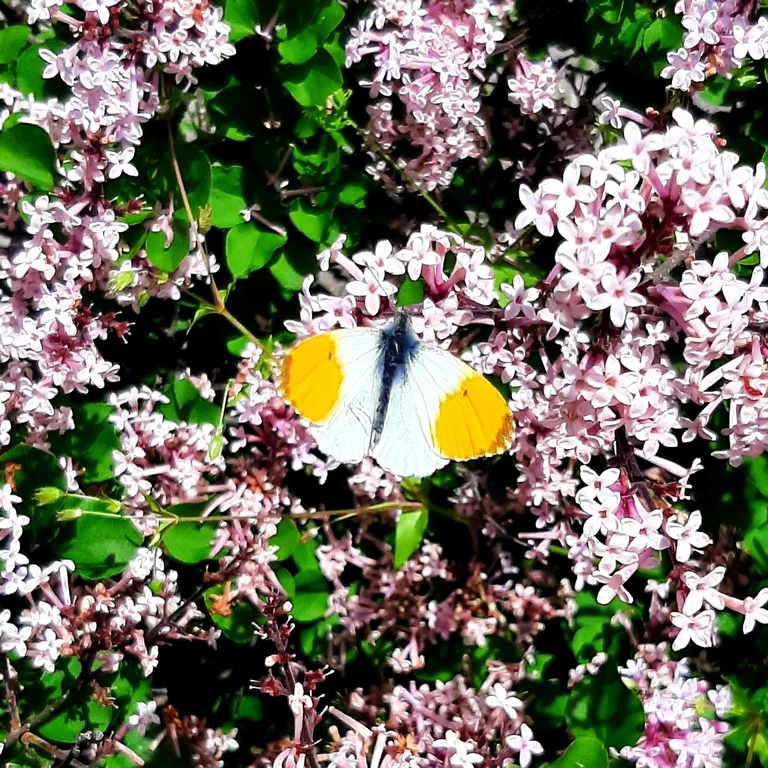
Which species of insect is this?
Anthocharis cardamines
